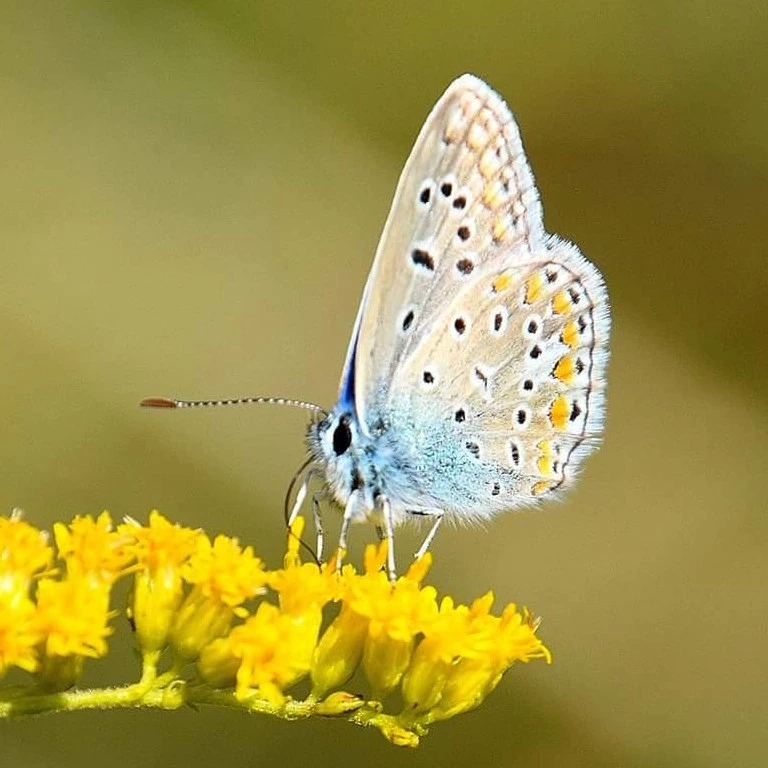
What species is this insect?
Polyommatus icarus
